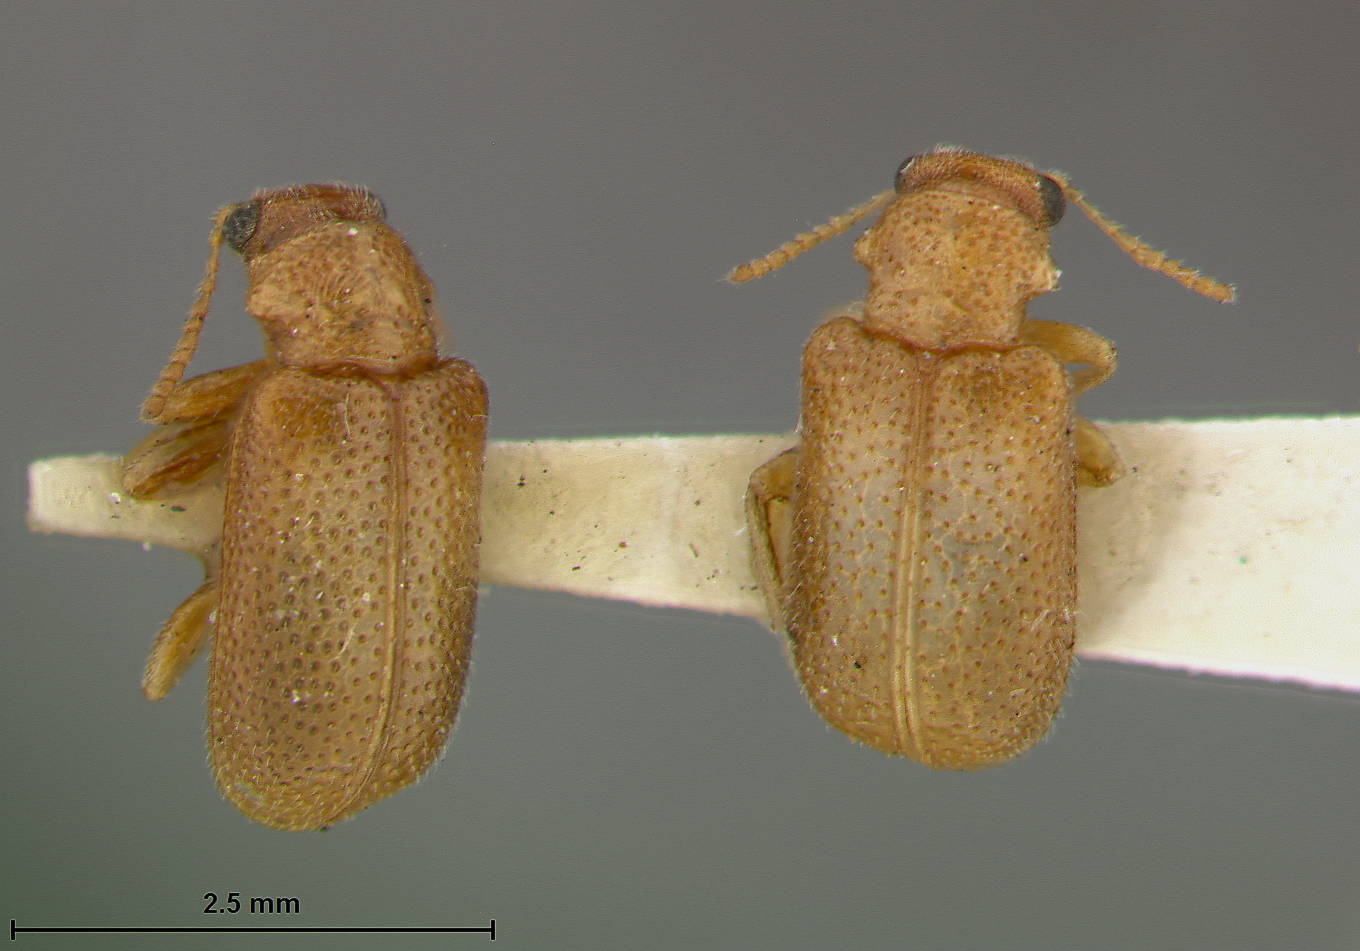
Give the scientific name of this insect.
Zeugophora reinicki
